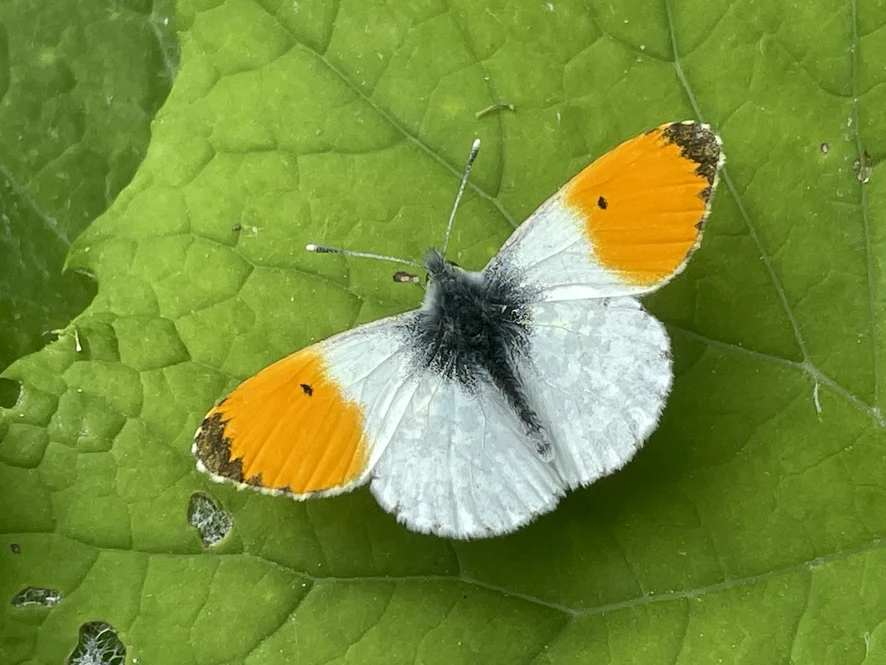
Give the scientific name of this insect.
Anthocharis cardamines
